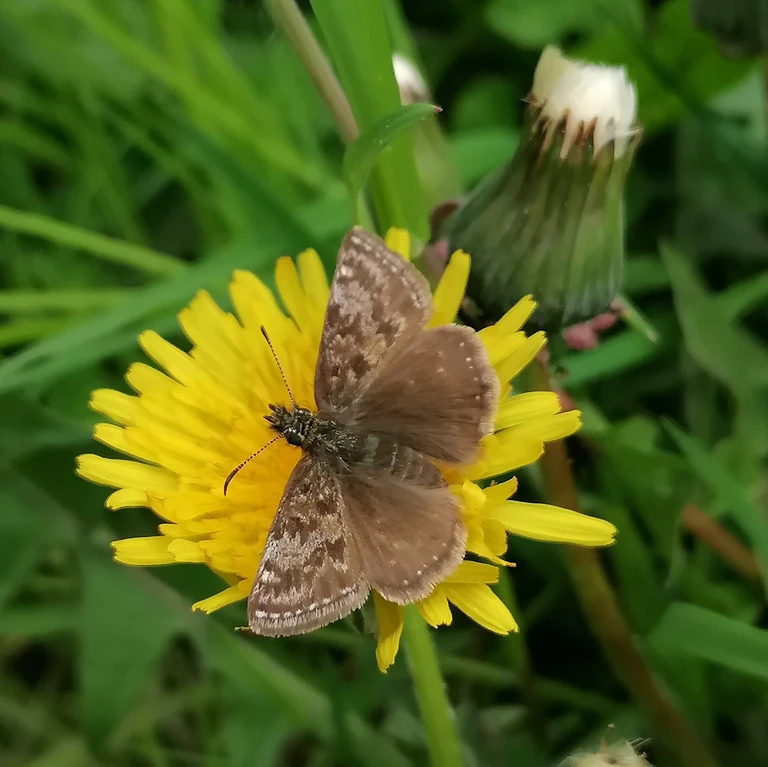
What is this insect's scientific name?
Erynnis tages
